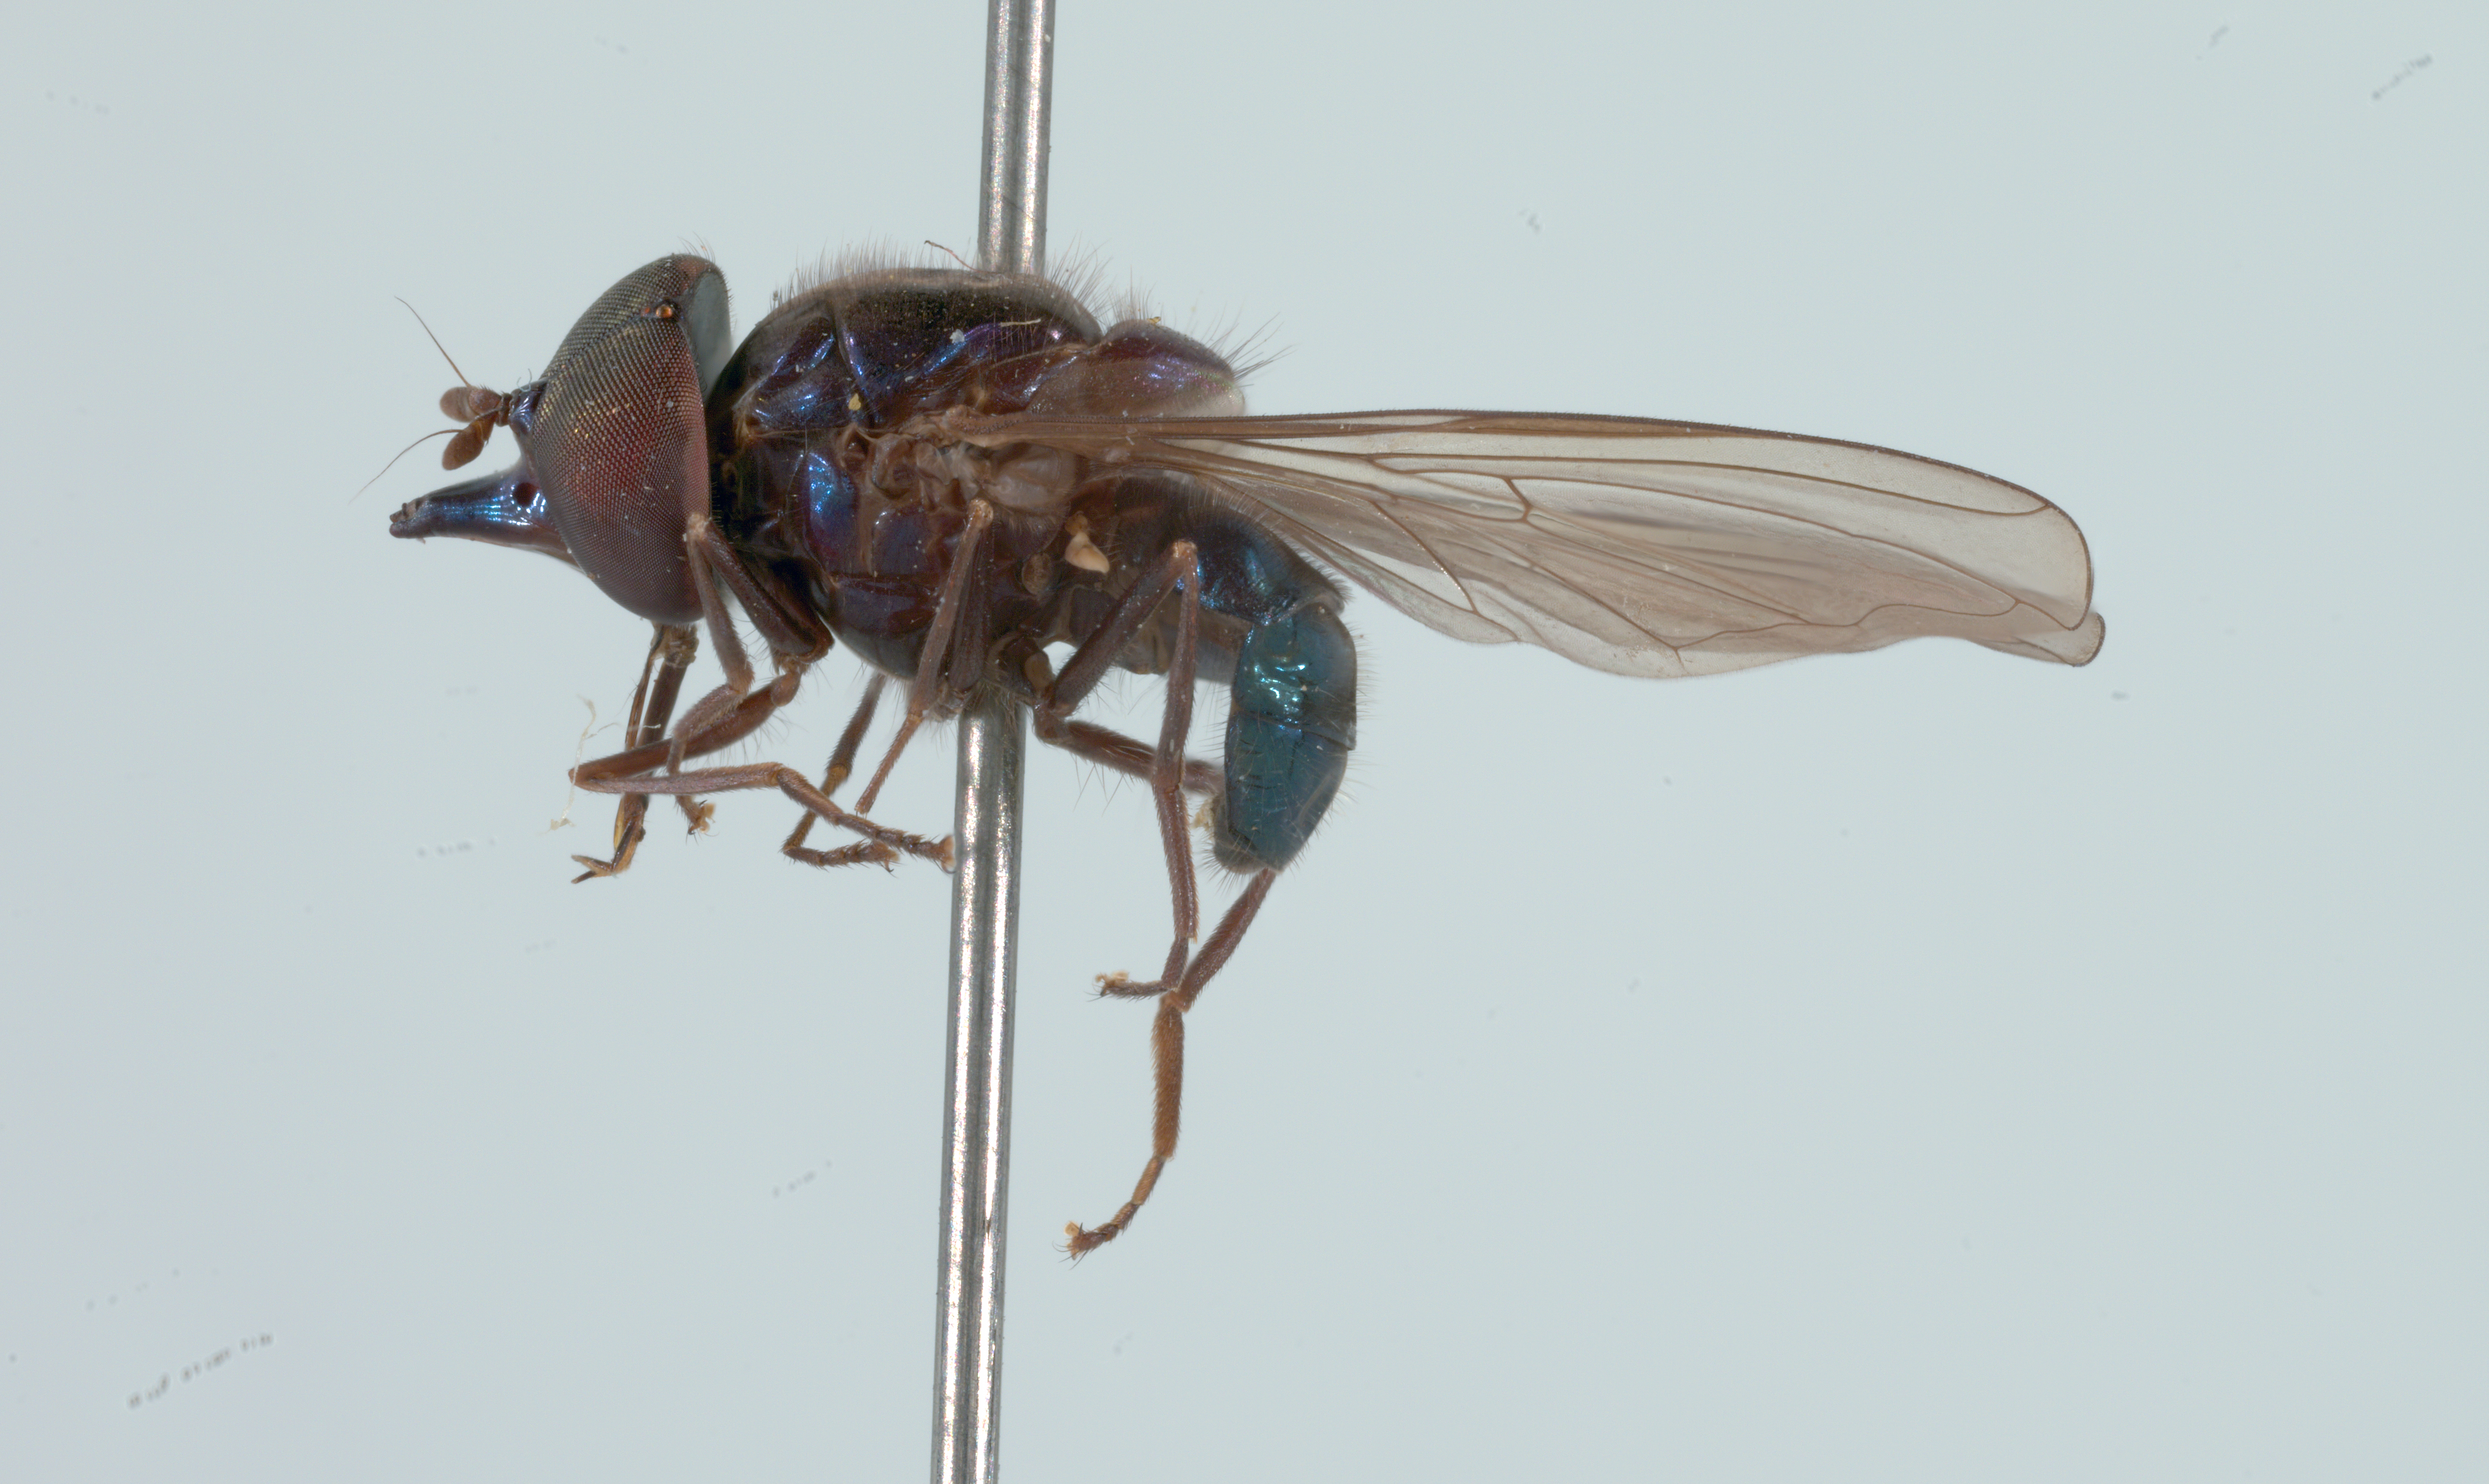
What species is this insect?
Rhingia cyanoprora
